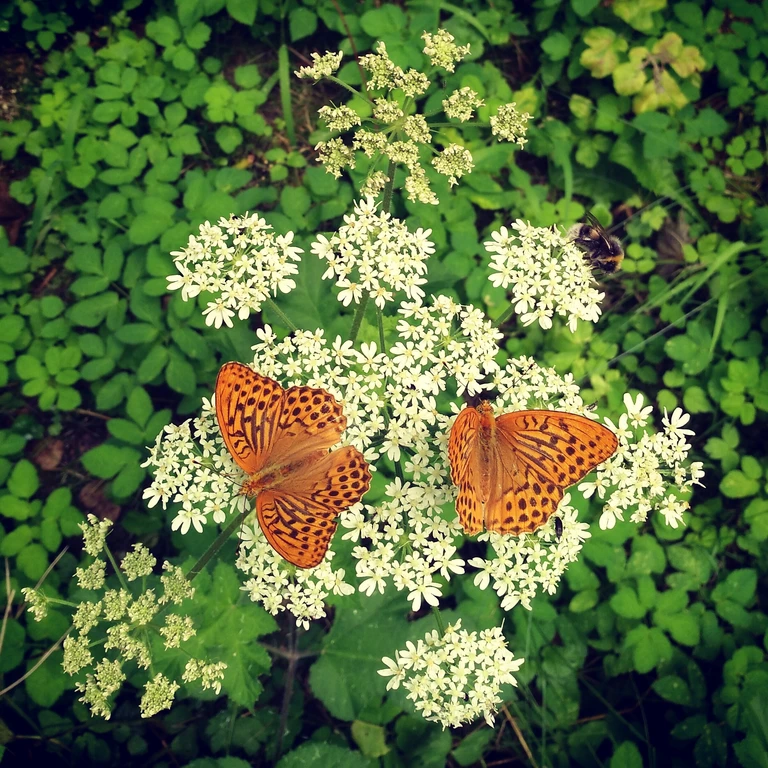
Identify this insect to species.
Argynnis paphia
